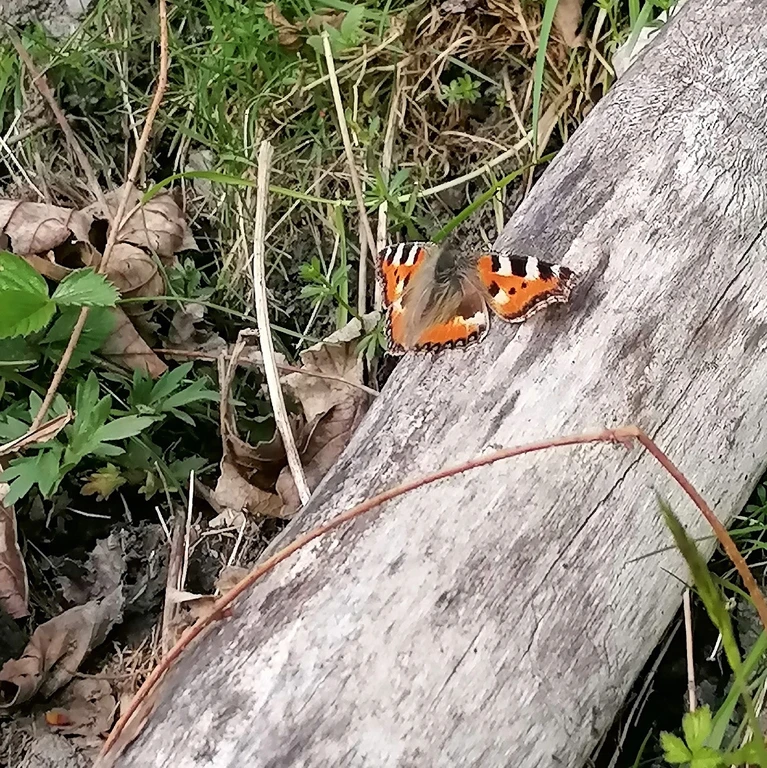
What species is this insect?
Aglais urticae
